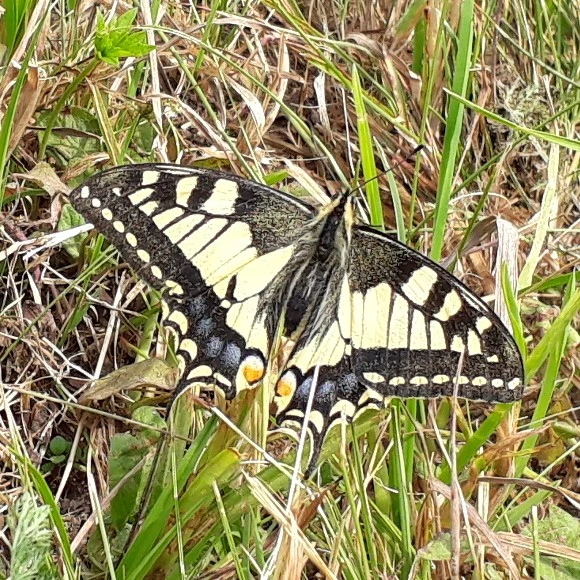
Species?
Papilio machaon
